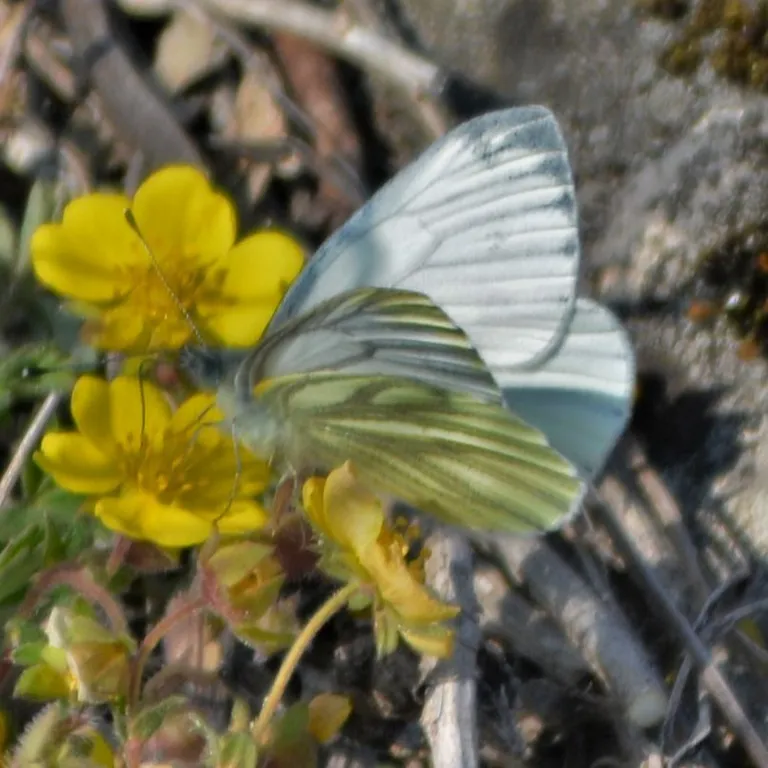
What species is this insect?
Pieris napi
